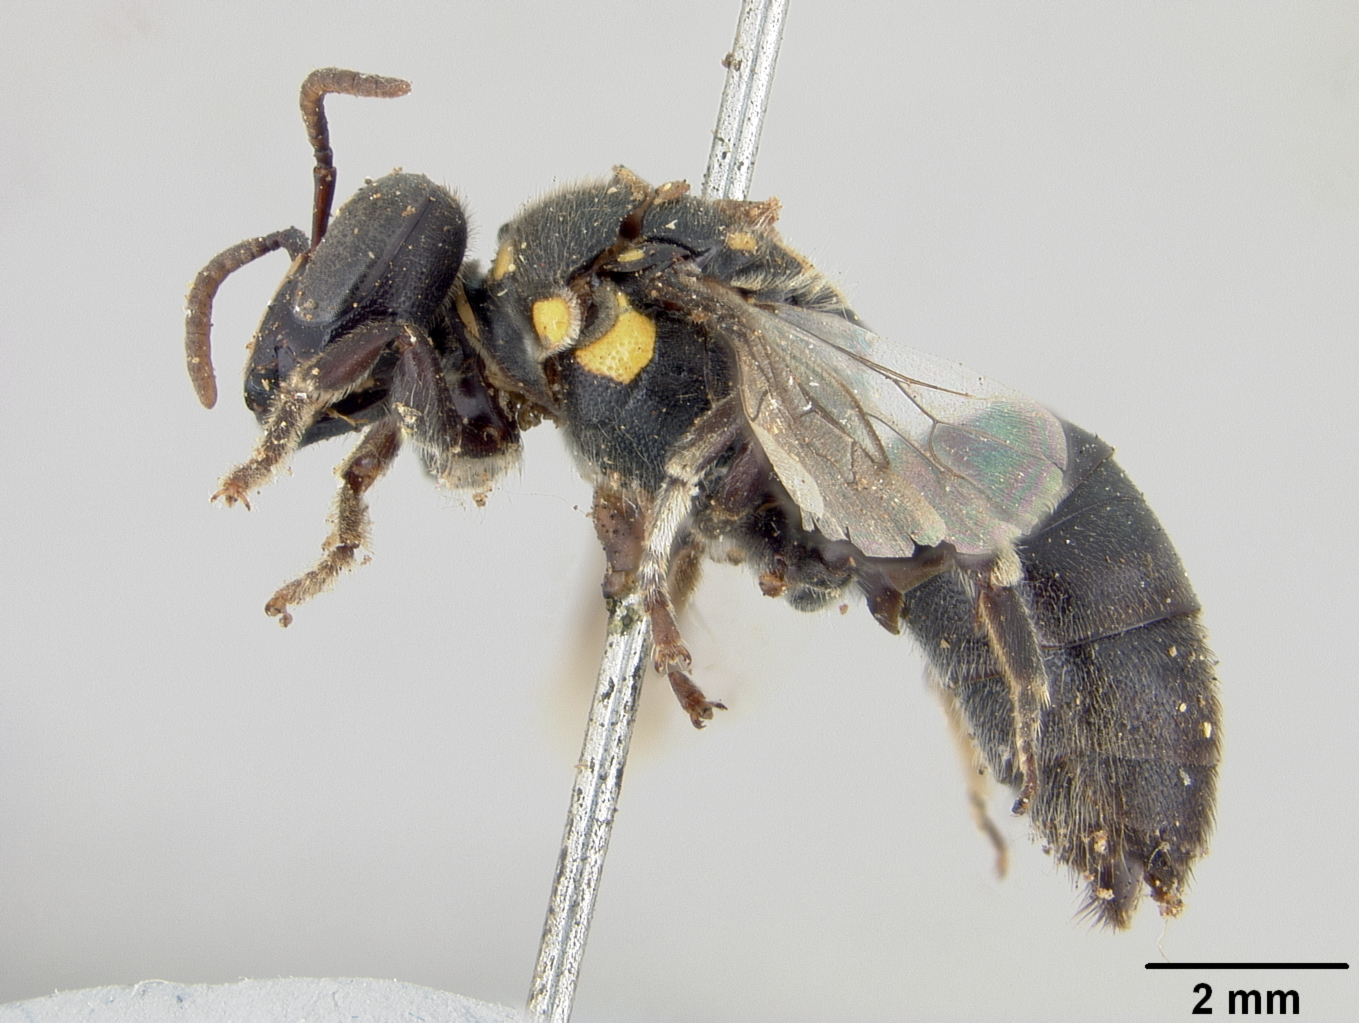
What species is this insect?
Meroglossa desponsa
